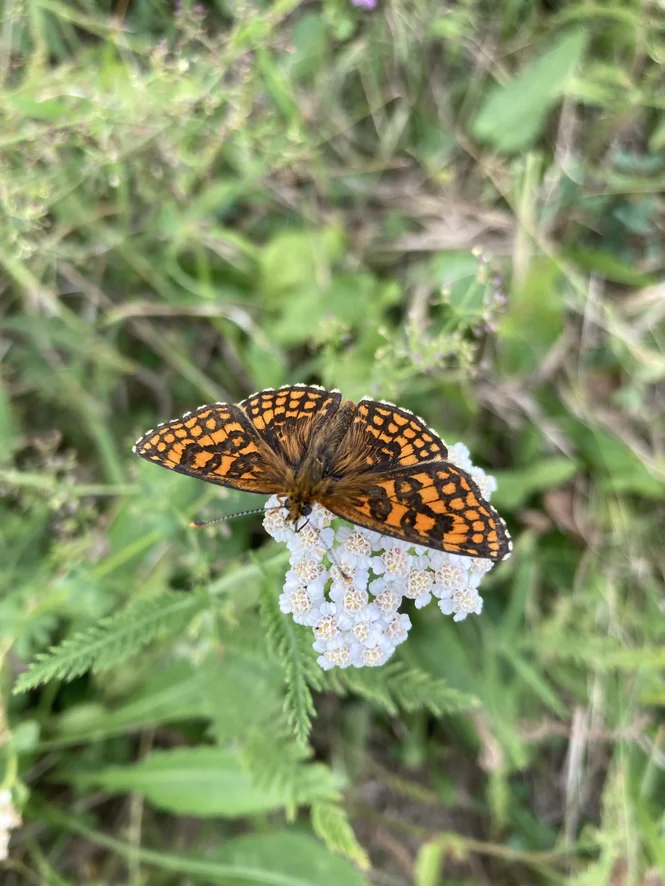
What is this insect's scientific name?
Melitaea athalia
